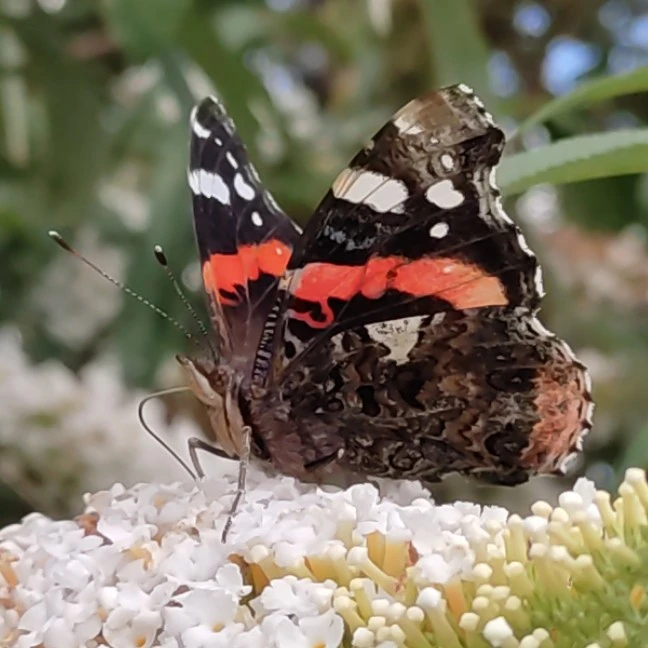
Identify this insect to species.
Vanessa atalanta
